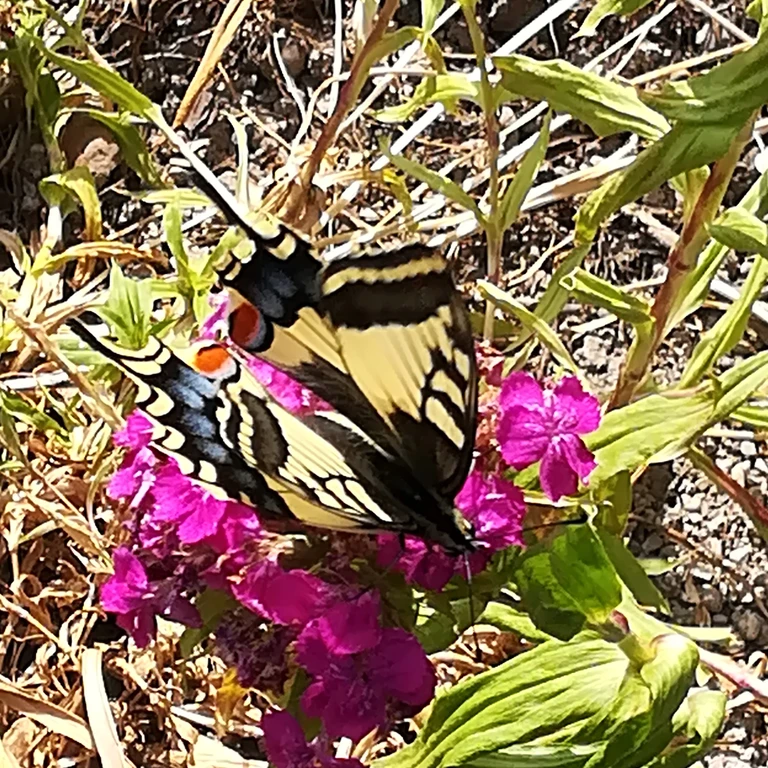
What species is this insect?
Papilio machaon
